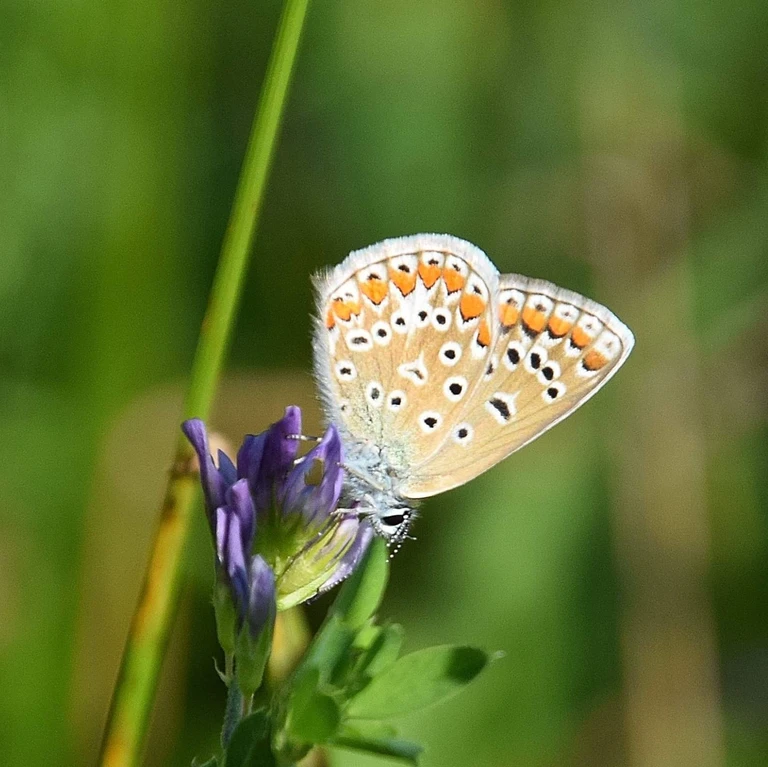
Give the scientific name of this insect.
Polyommatus icarus
